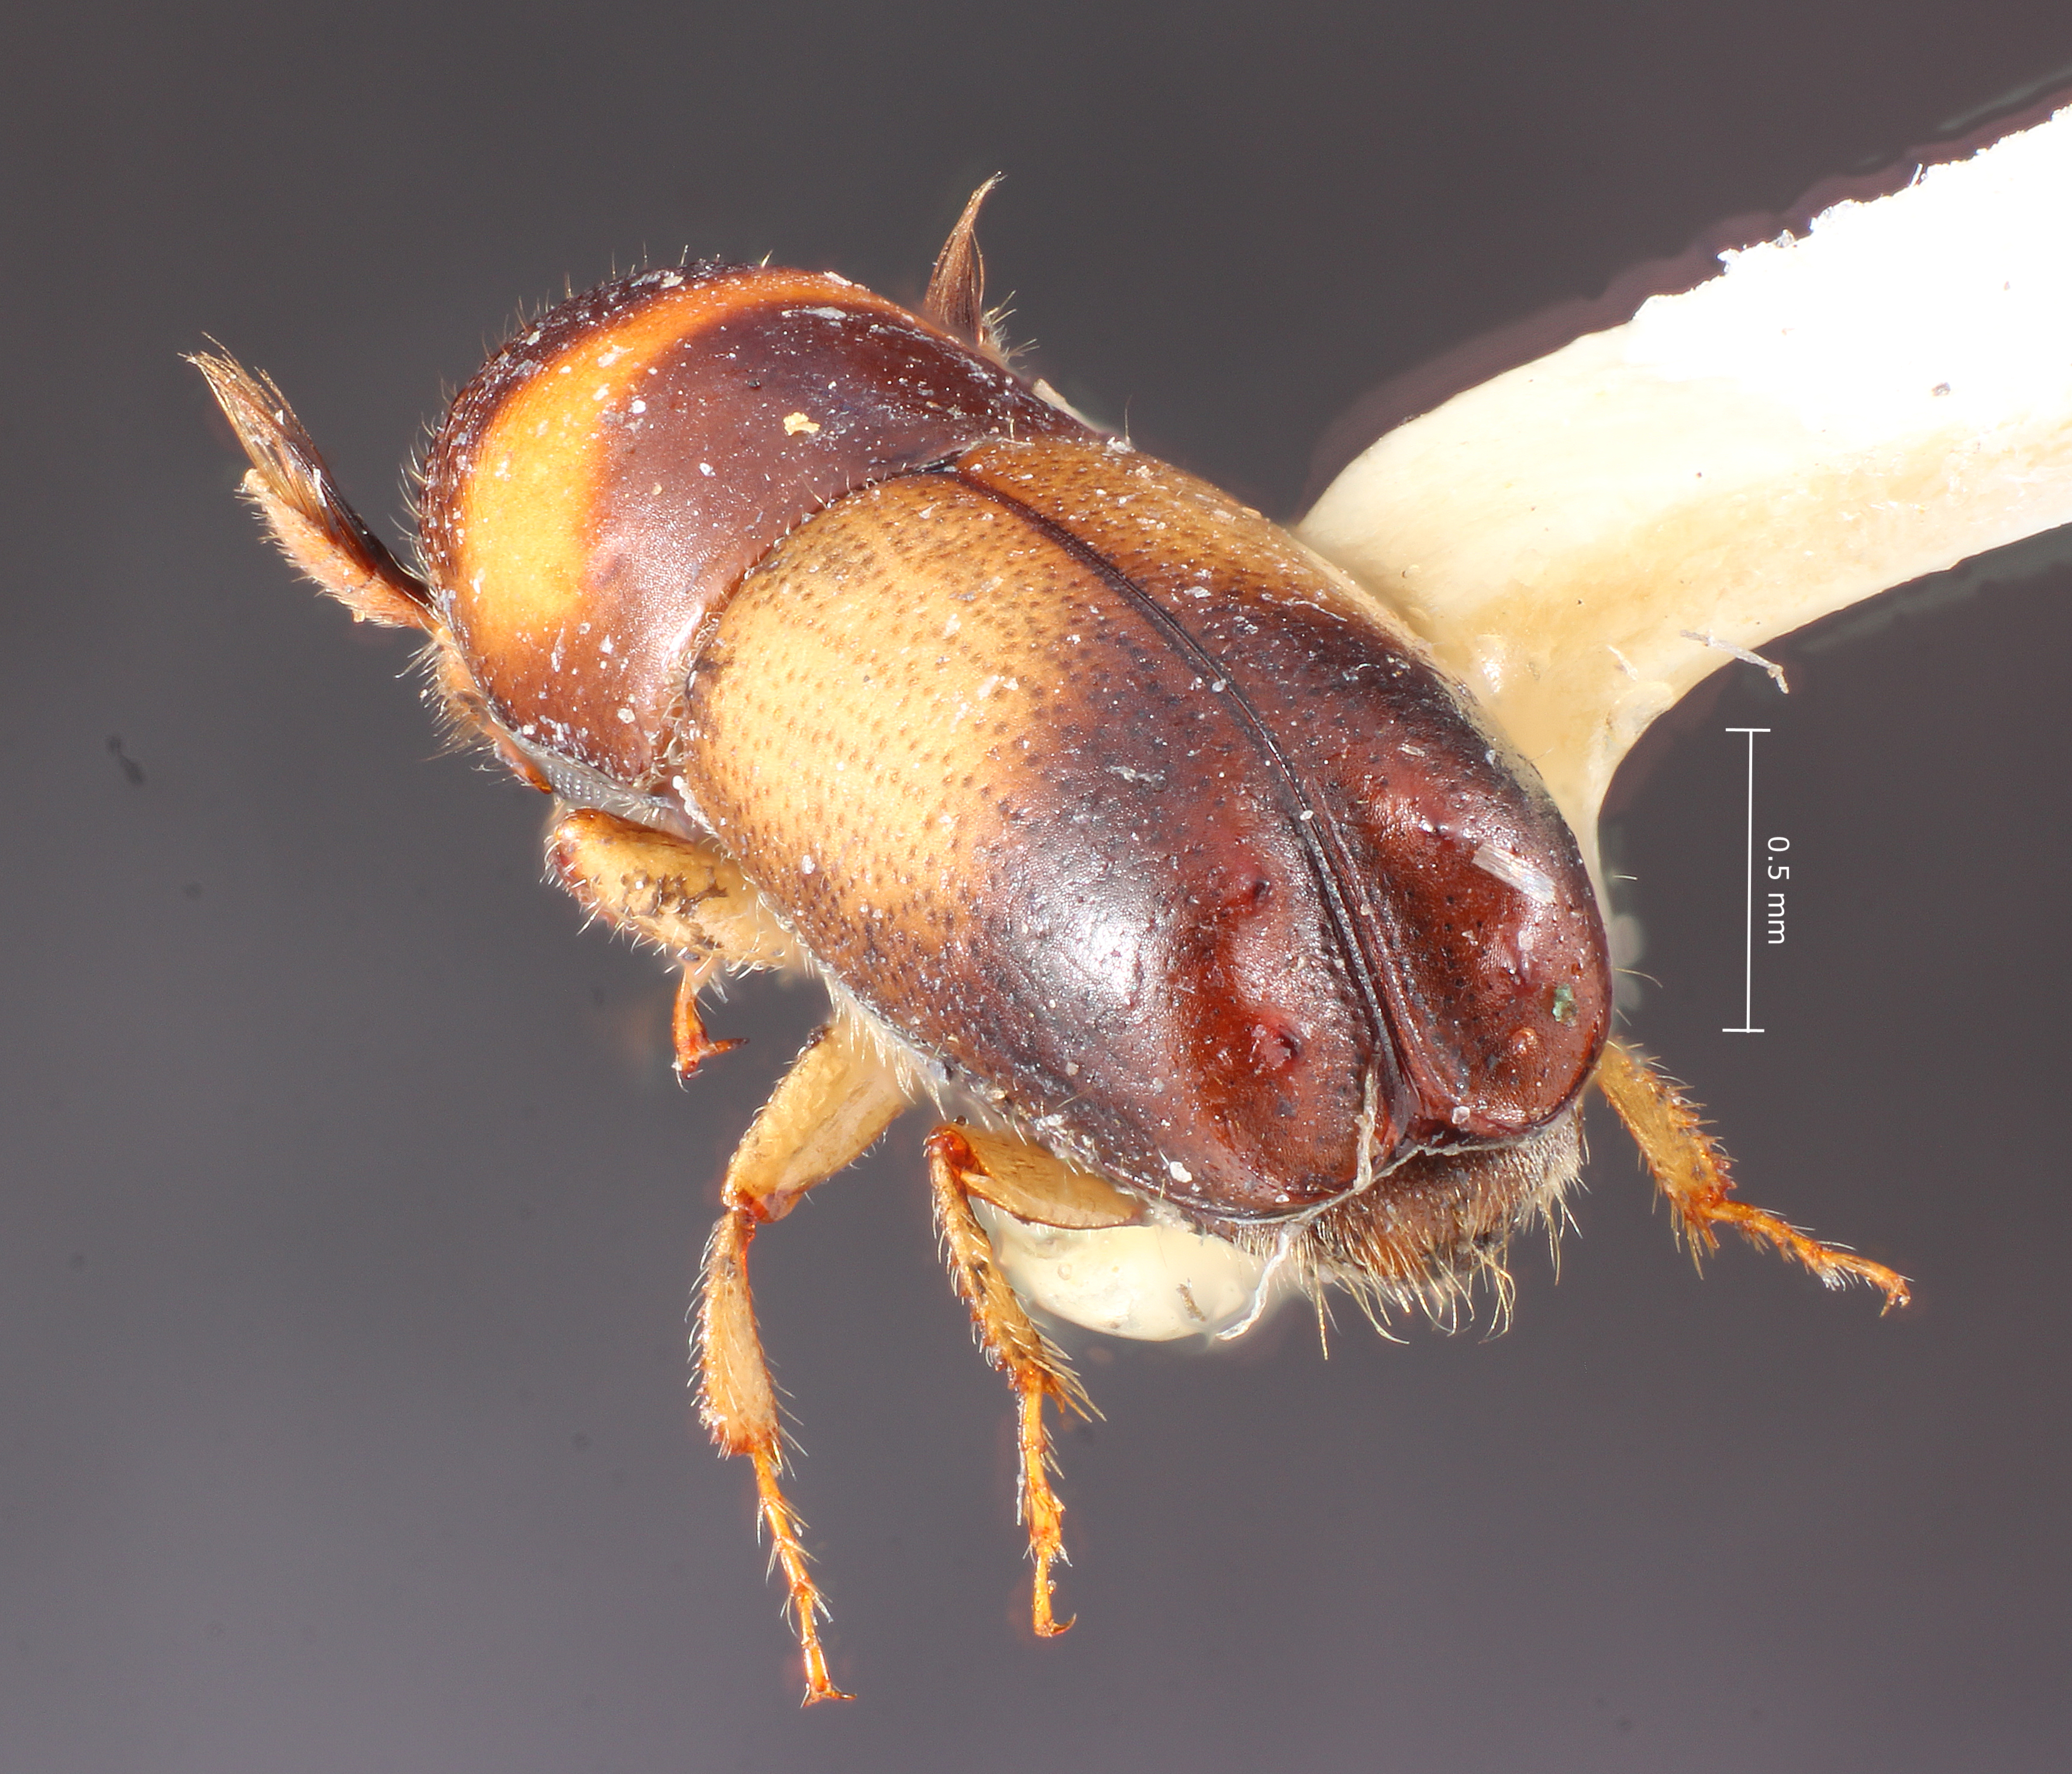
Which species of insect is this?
Monarthrum vittatum
